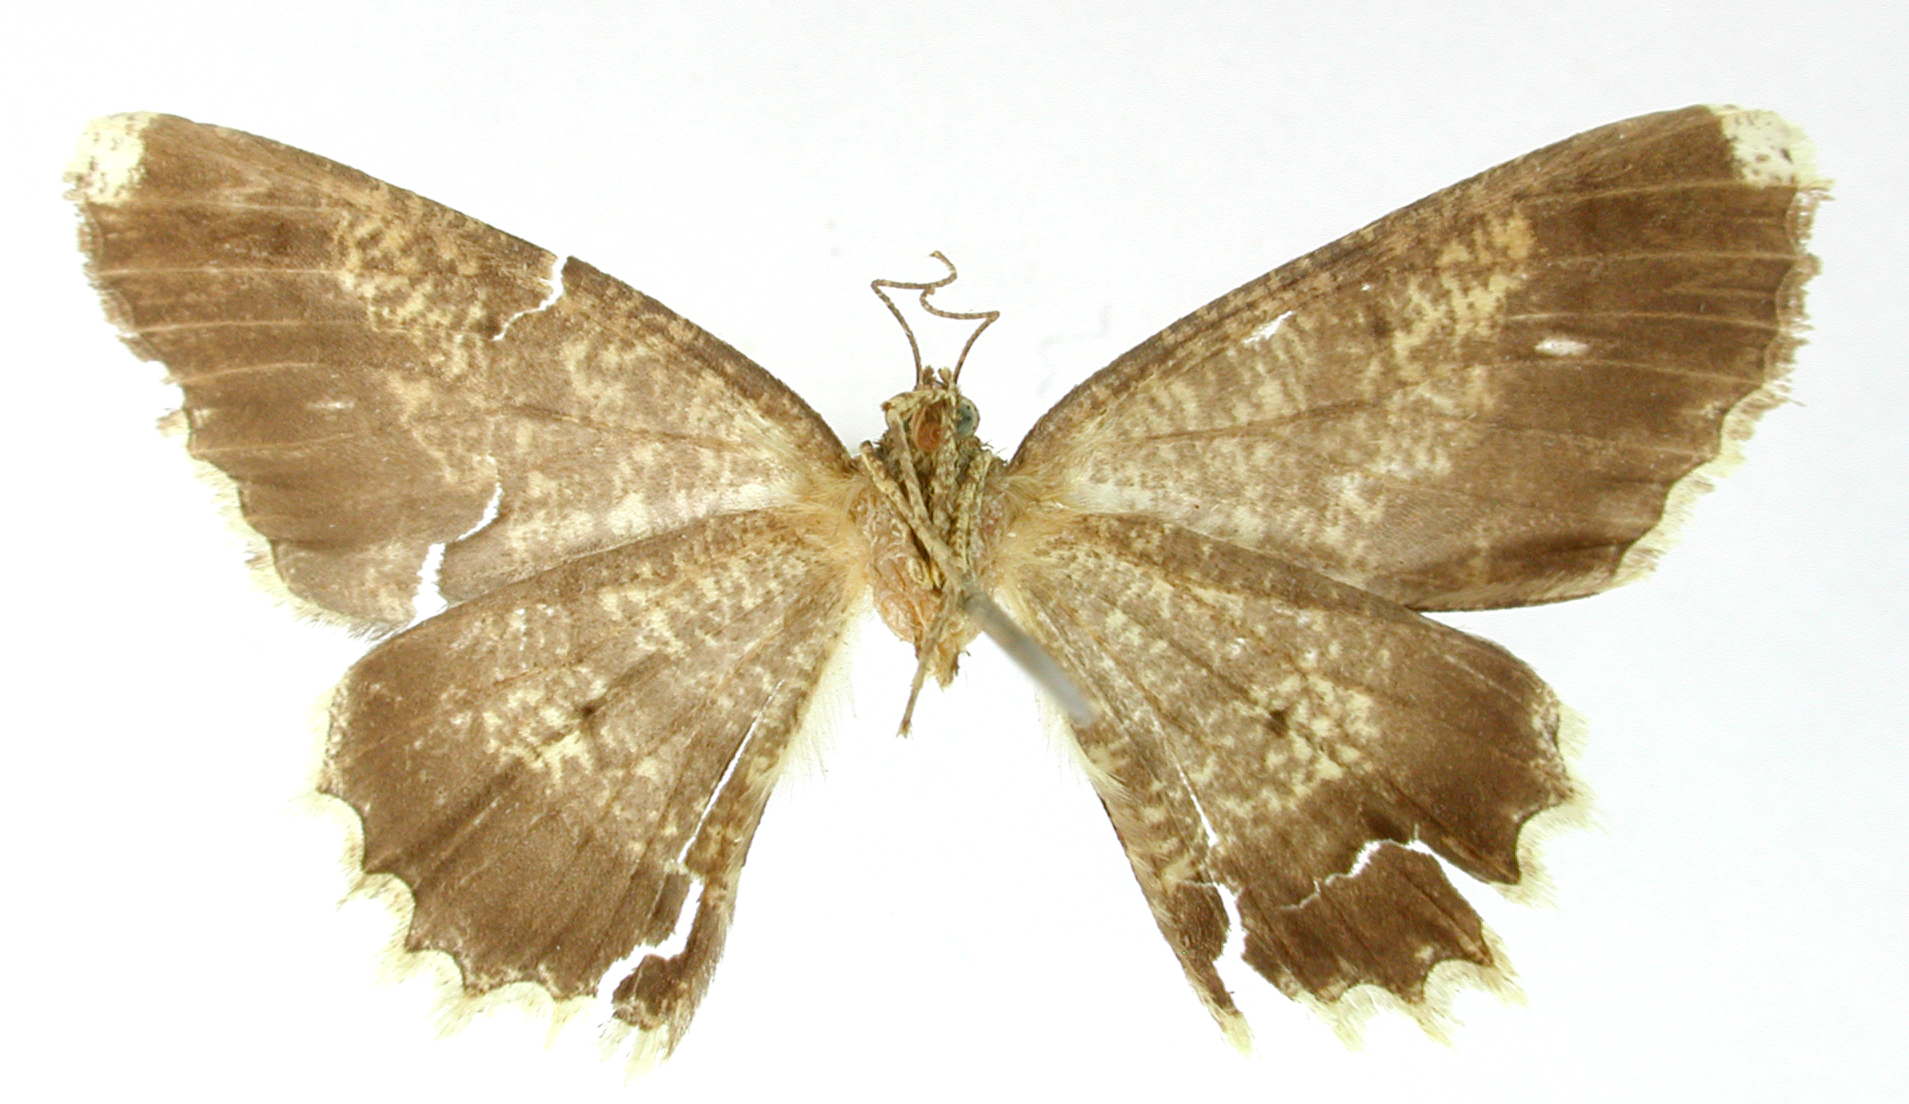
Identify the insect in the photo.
Tephrosia corza
